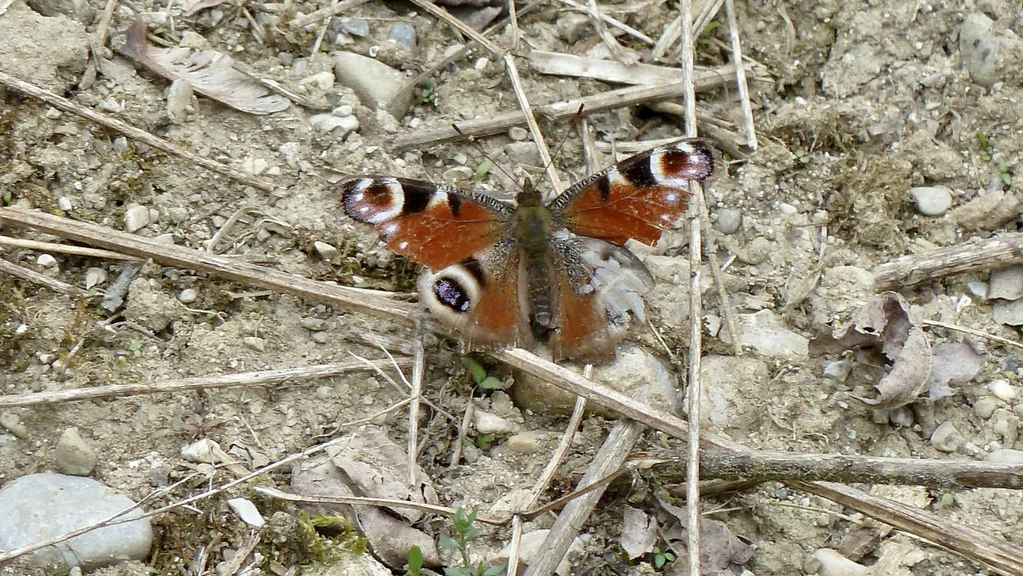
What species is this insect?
Aglais io
